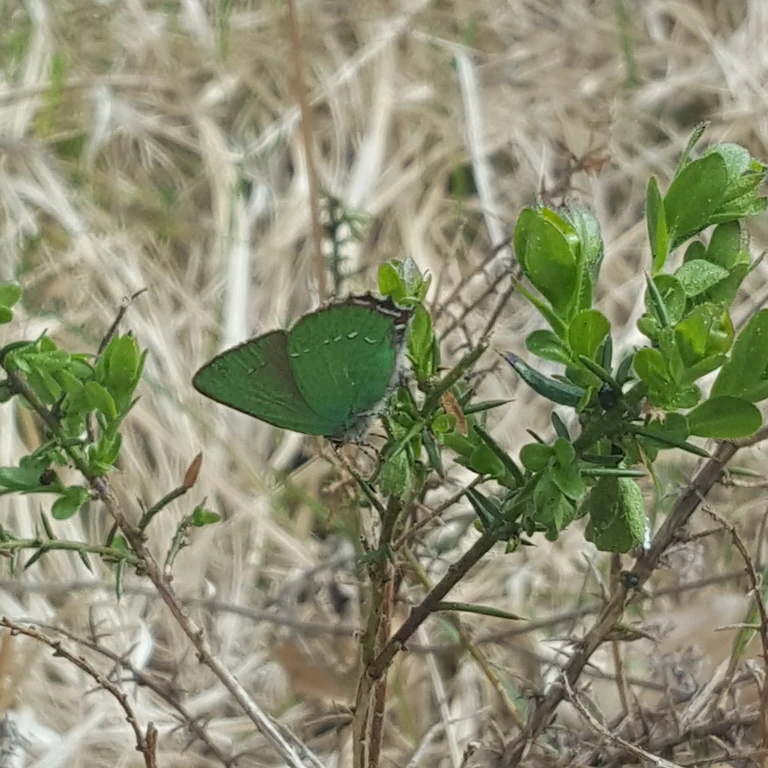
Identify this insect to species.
Callophrys rubi
